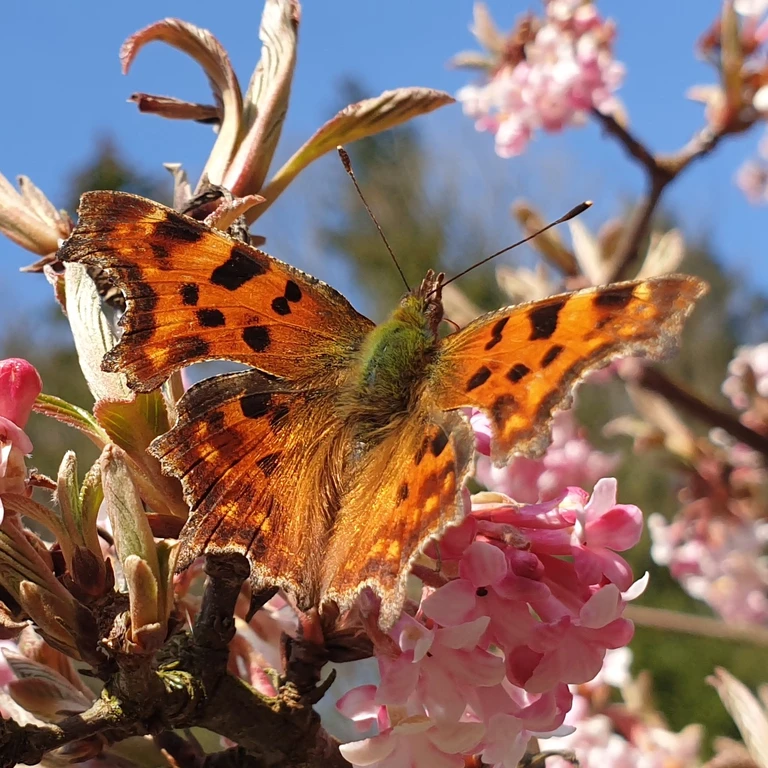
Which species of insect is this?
Polygonia c-album
